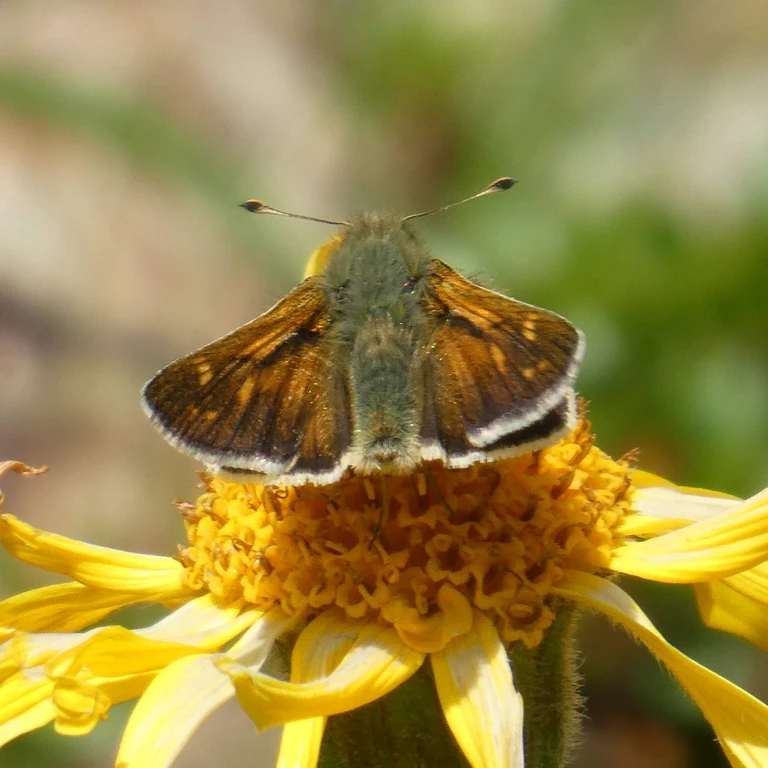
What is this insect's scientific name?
Hesperia comma
